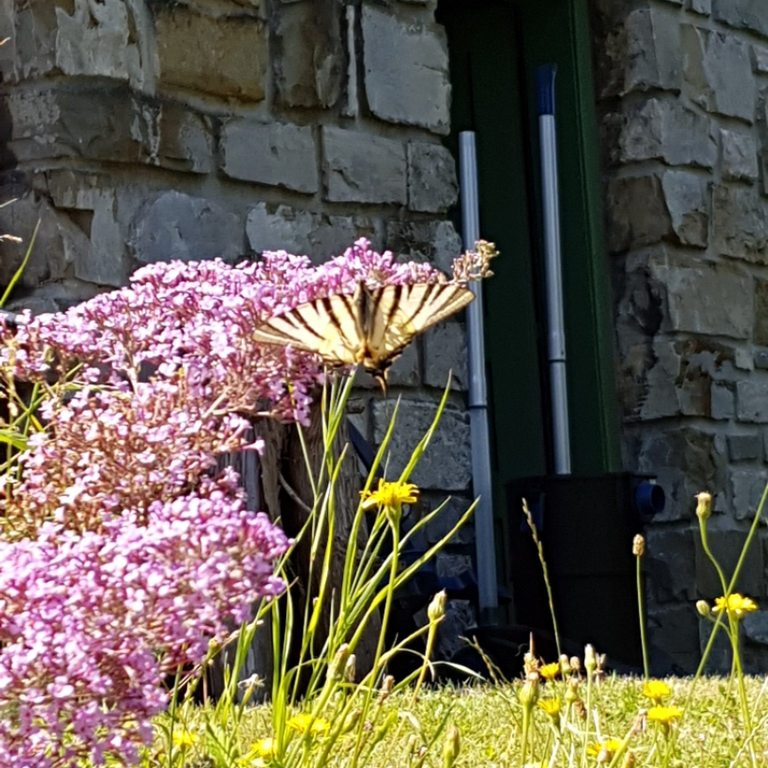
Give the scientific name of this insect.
Iphiclides podalirius
